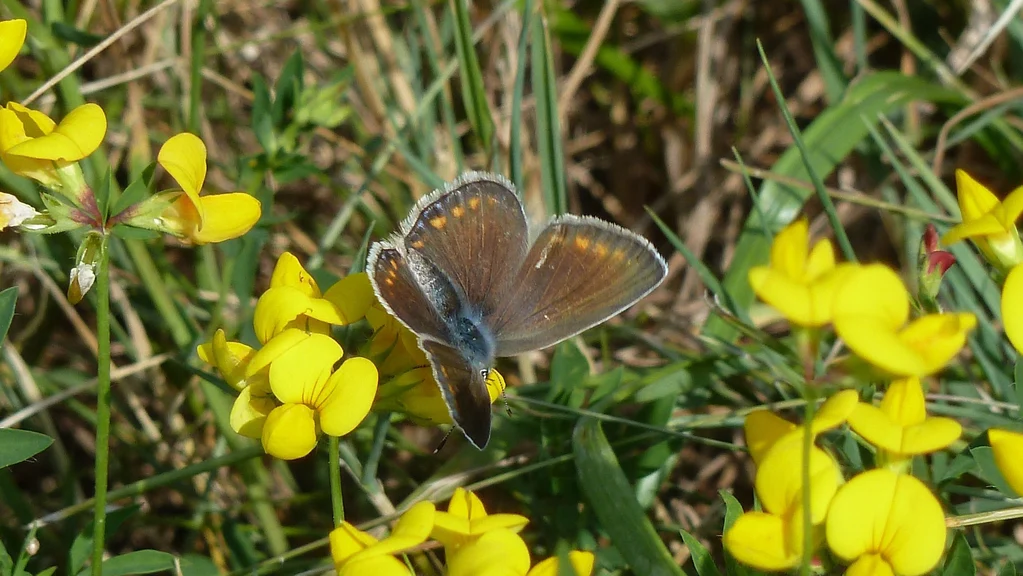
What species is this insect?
Polyommatus icarus
